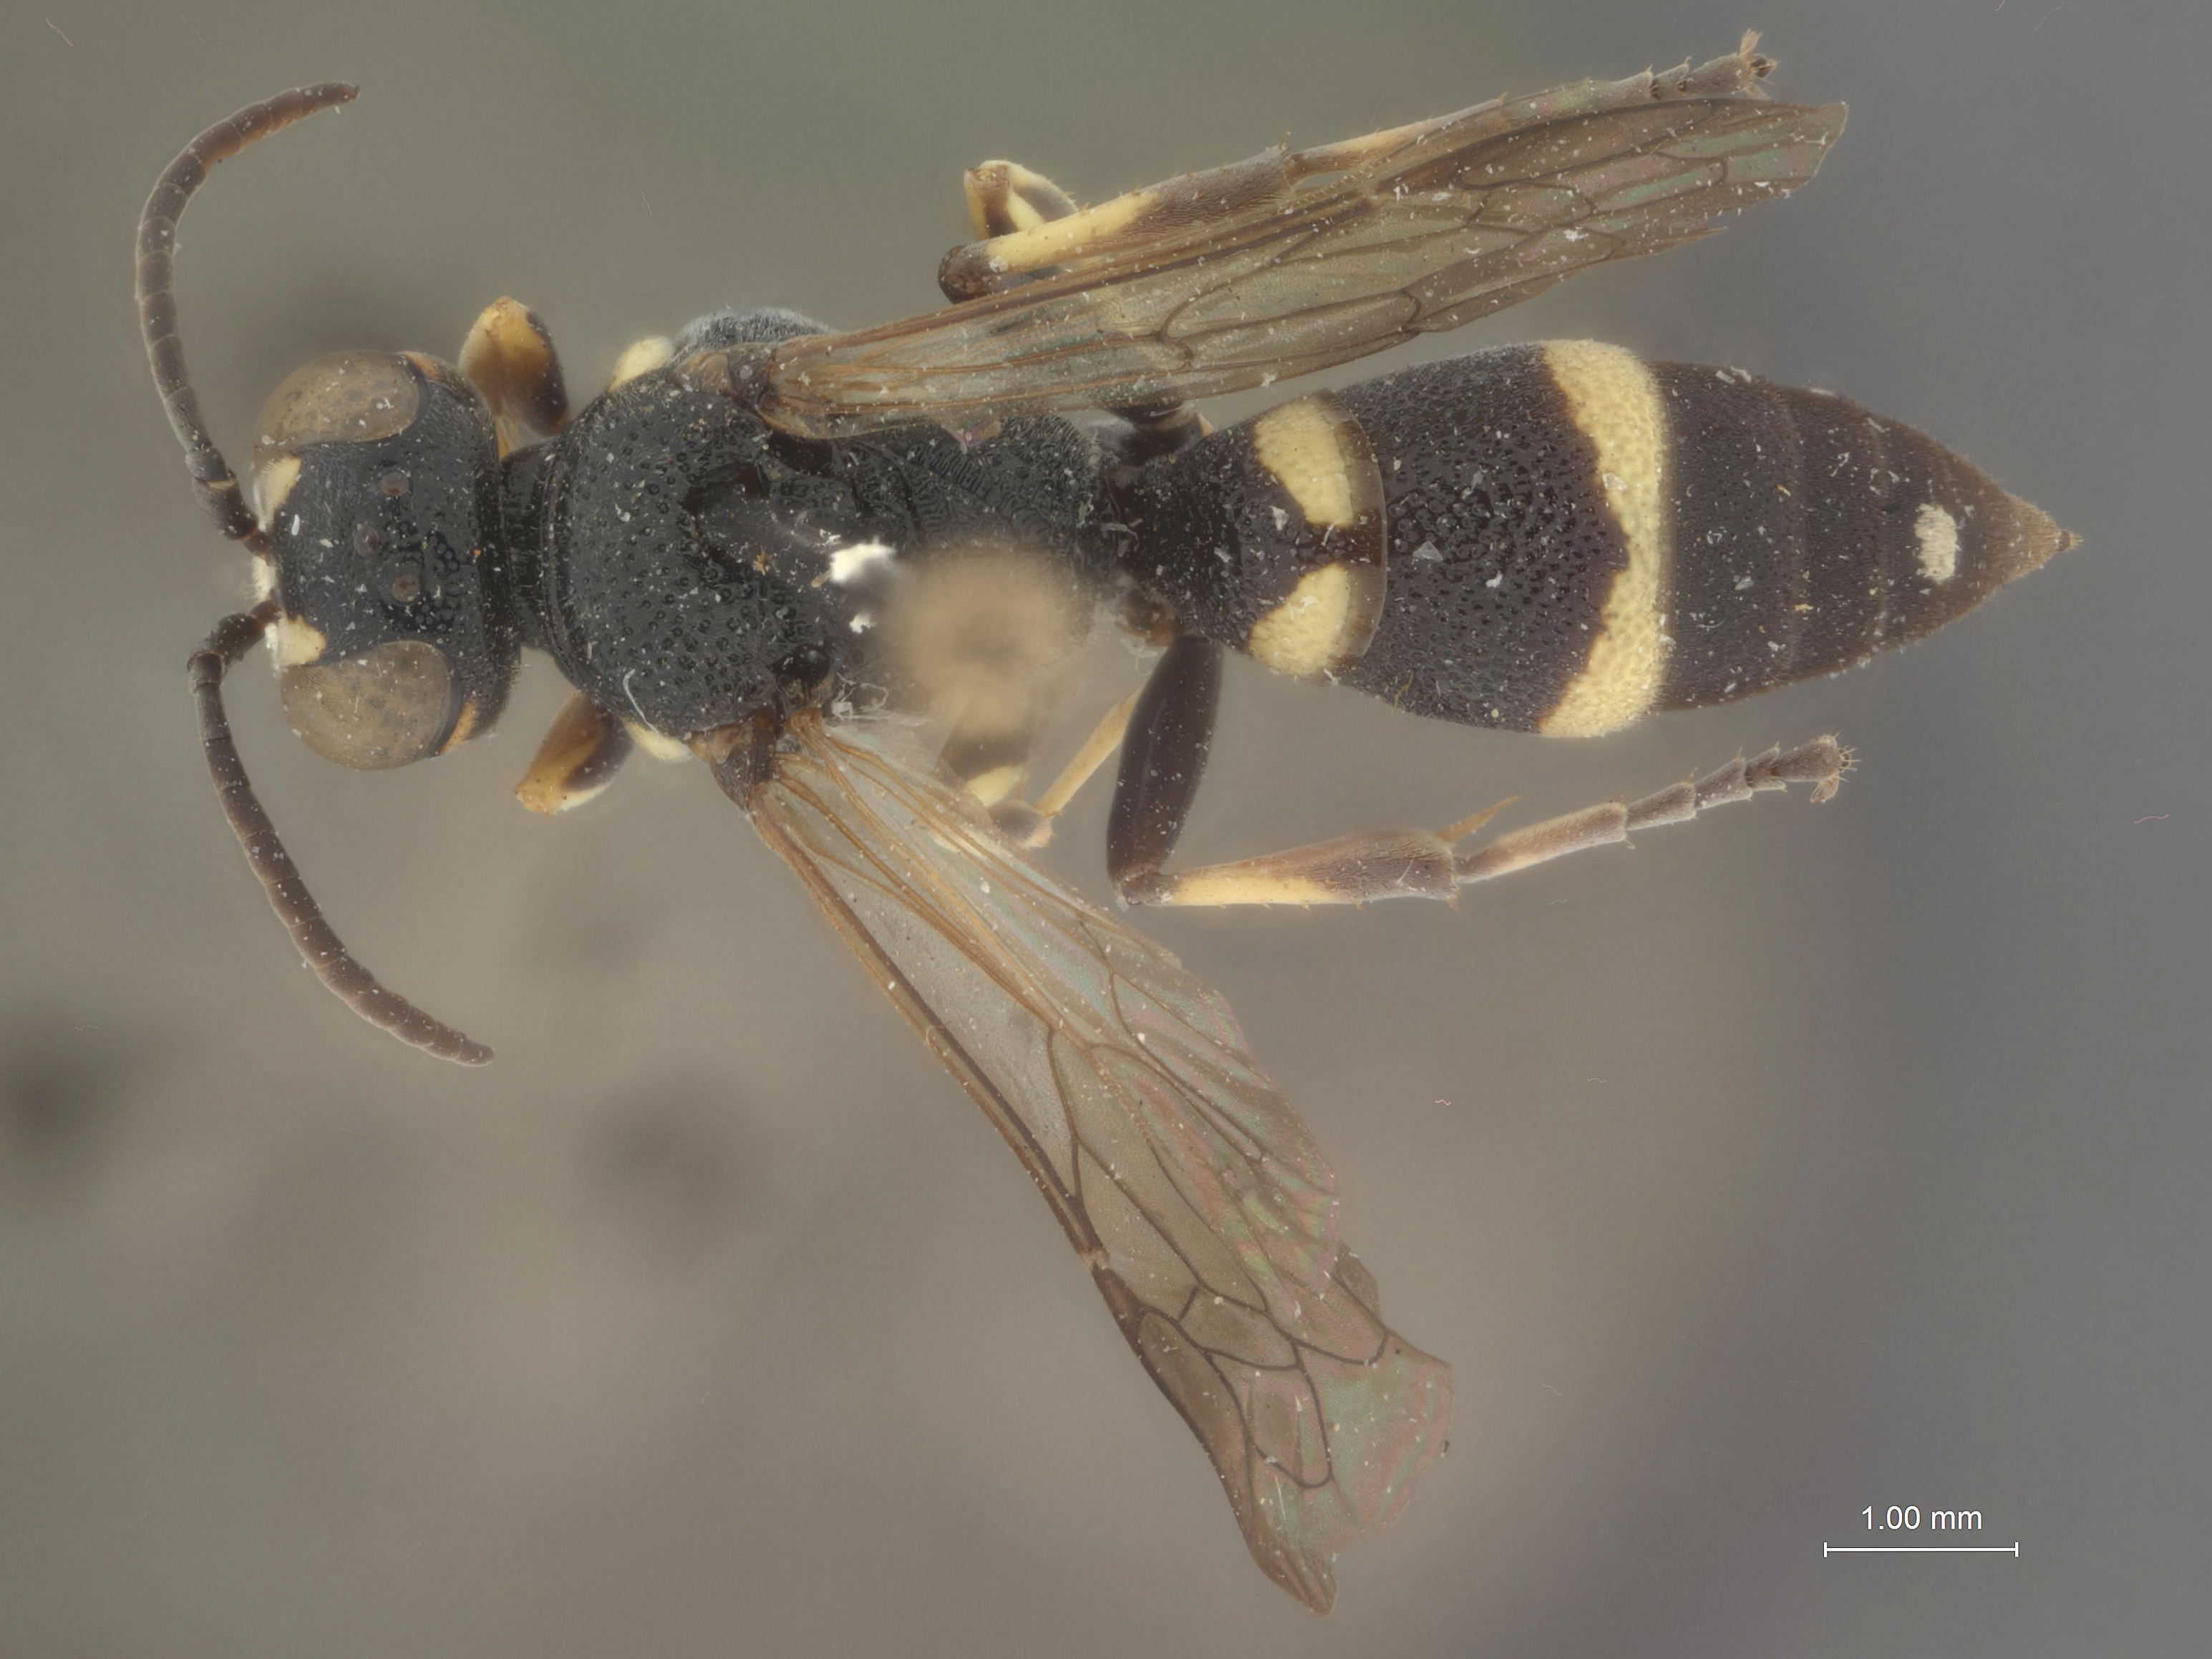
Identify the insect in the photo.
Dienoplus dimorphus
